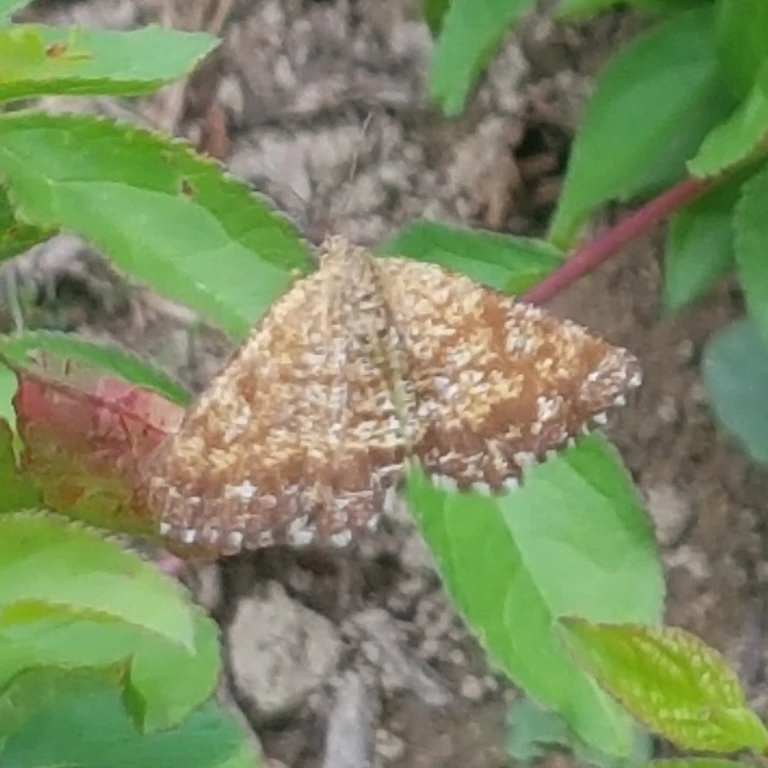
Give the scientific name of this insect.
Ematurga atomaria
